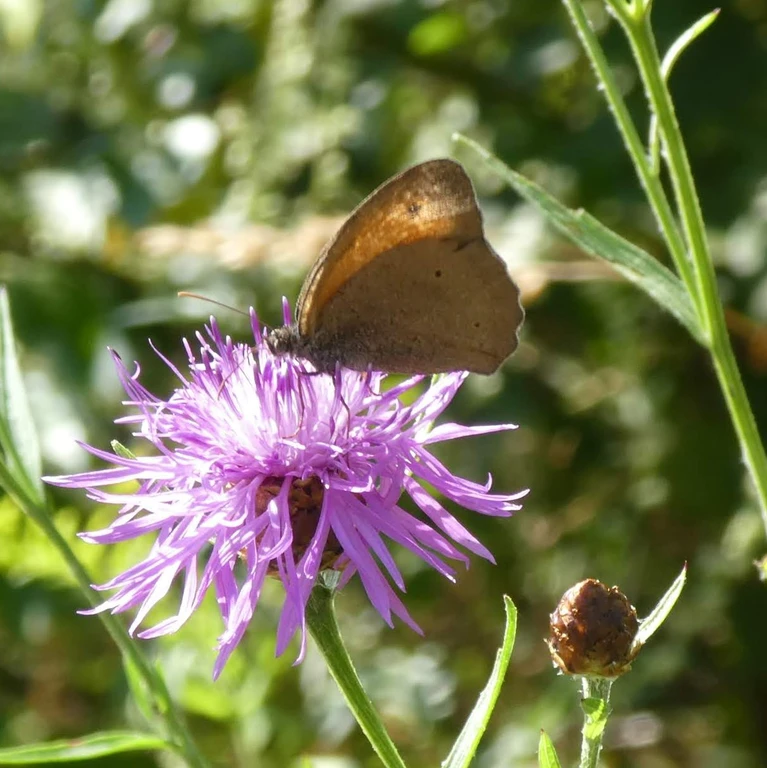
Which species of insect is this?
Maniola jurtina
